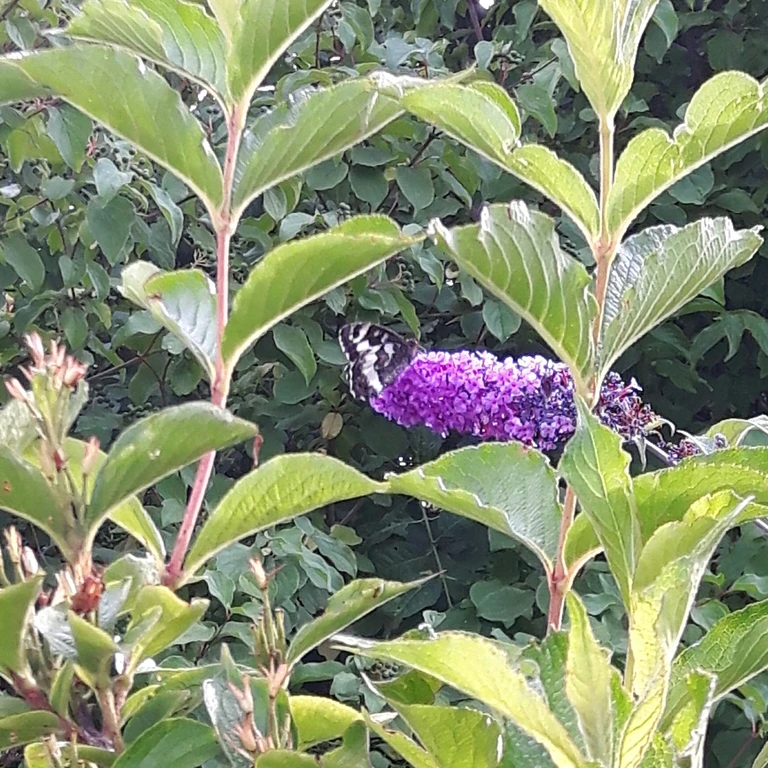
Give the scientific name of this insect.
Brintesia circe
